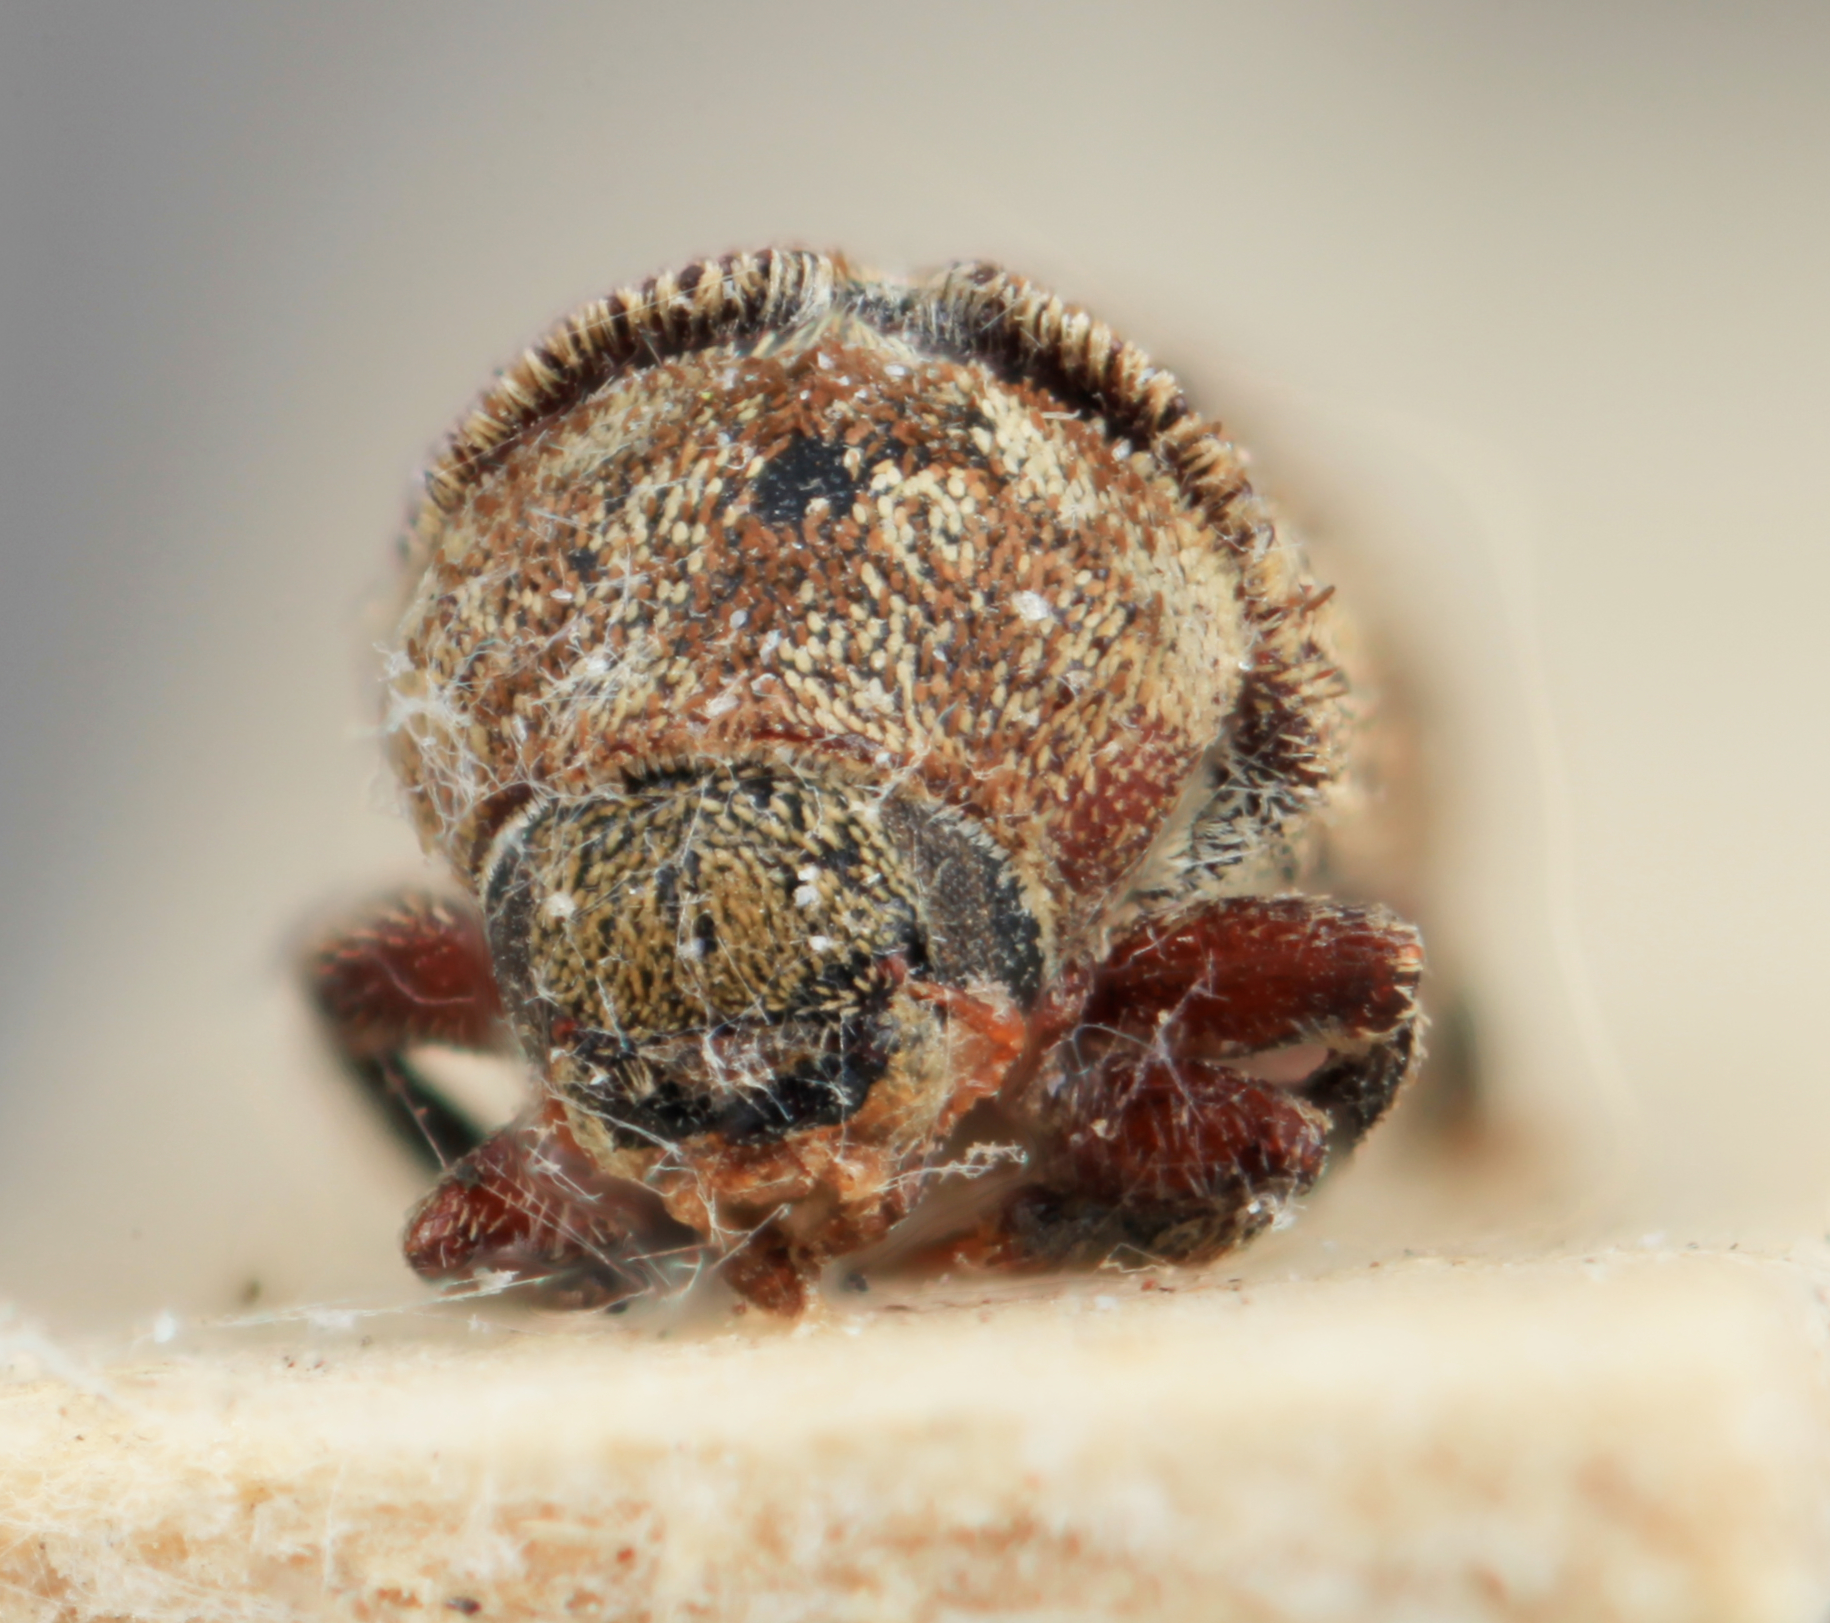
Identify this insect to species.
Xylechinus squamatilis
